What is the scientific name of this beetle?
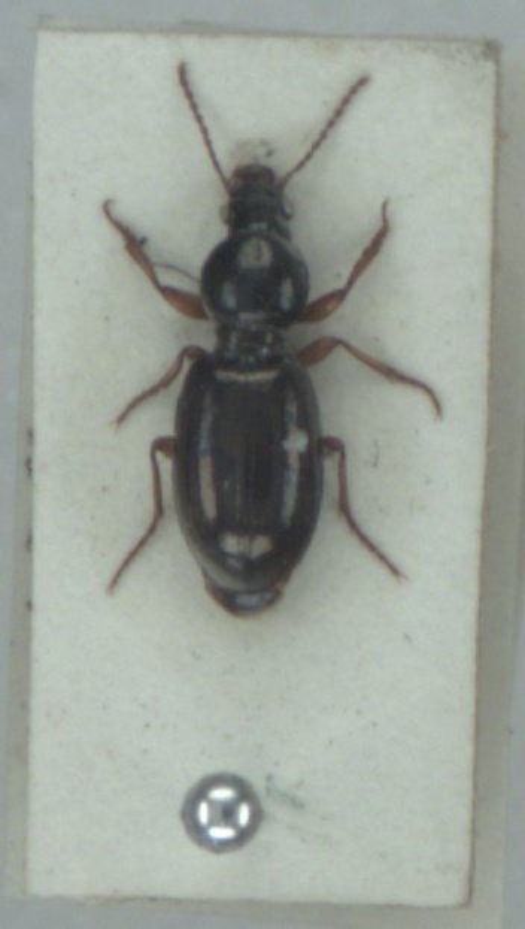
Miscodera arctica
